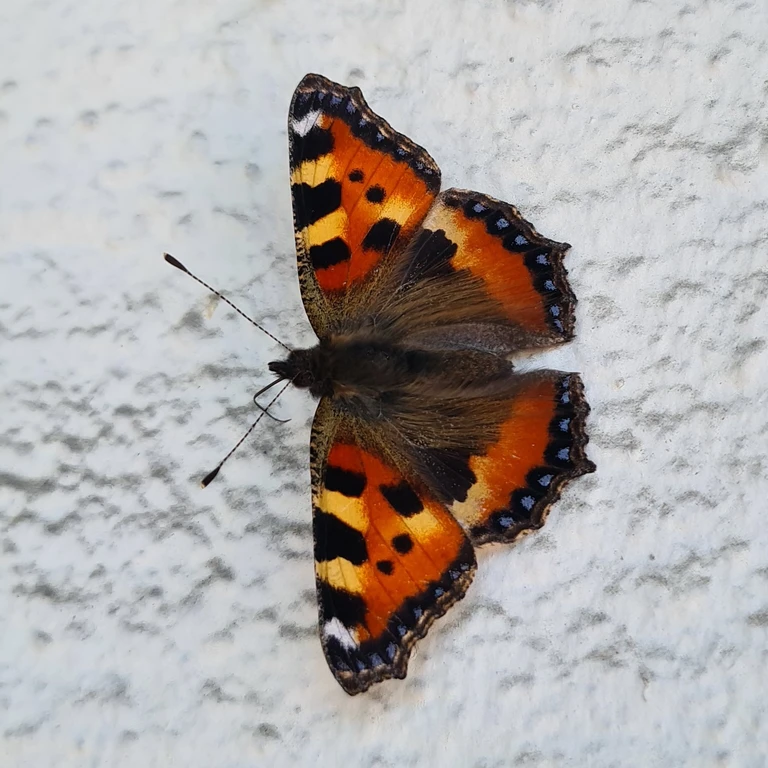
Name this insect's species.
Aglais urticae
